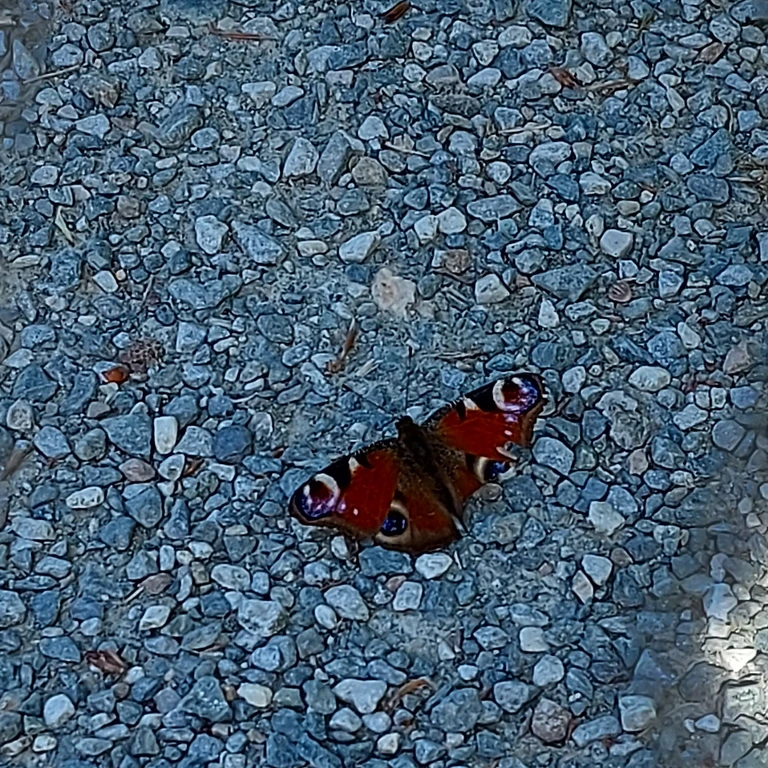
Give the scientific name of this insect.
Aglais io
